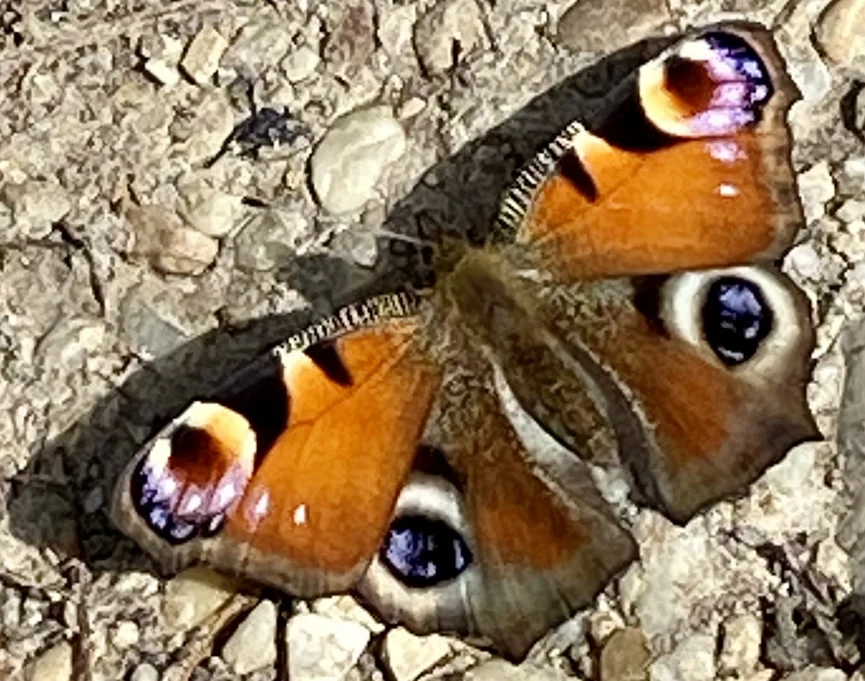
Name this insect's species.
Aglais io
